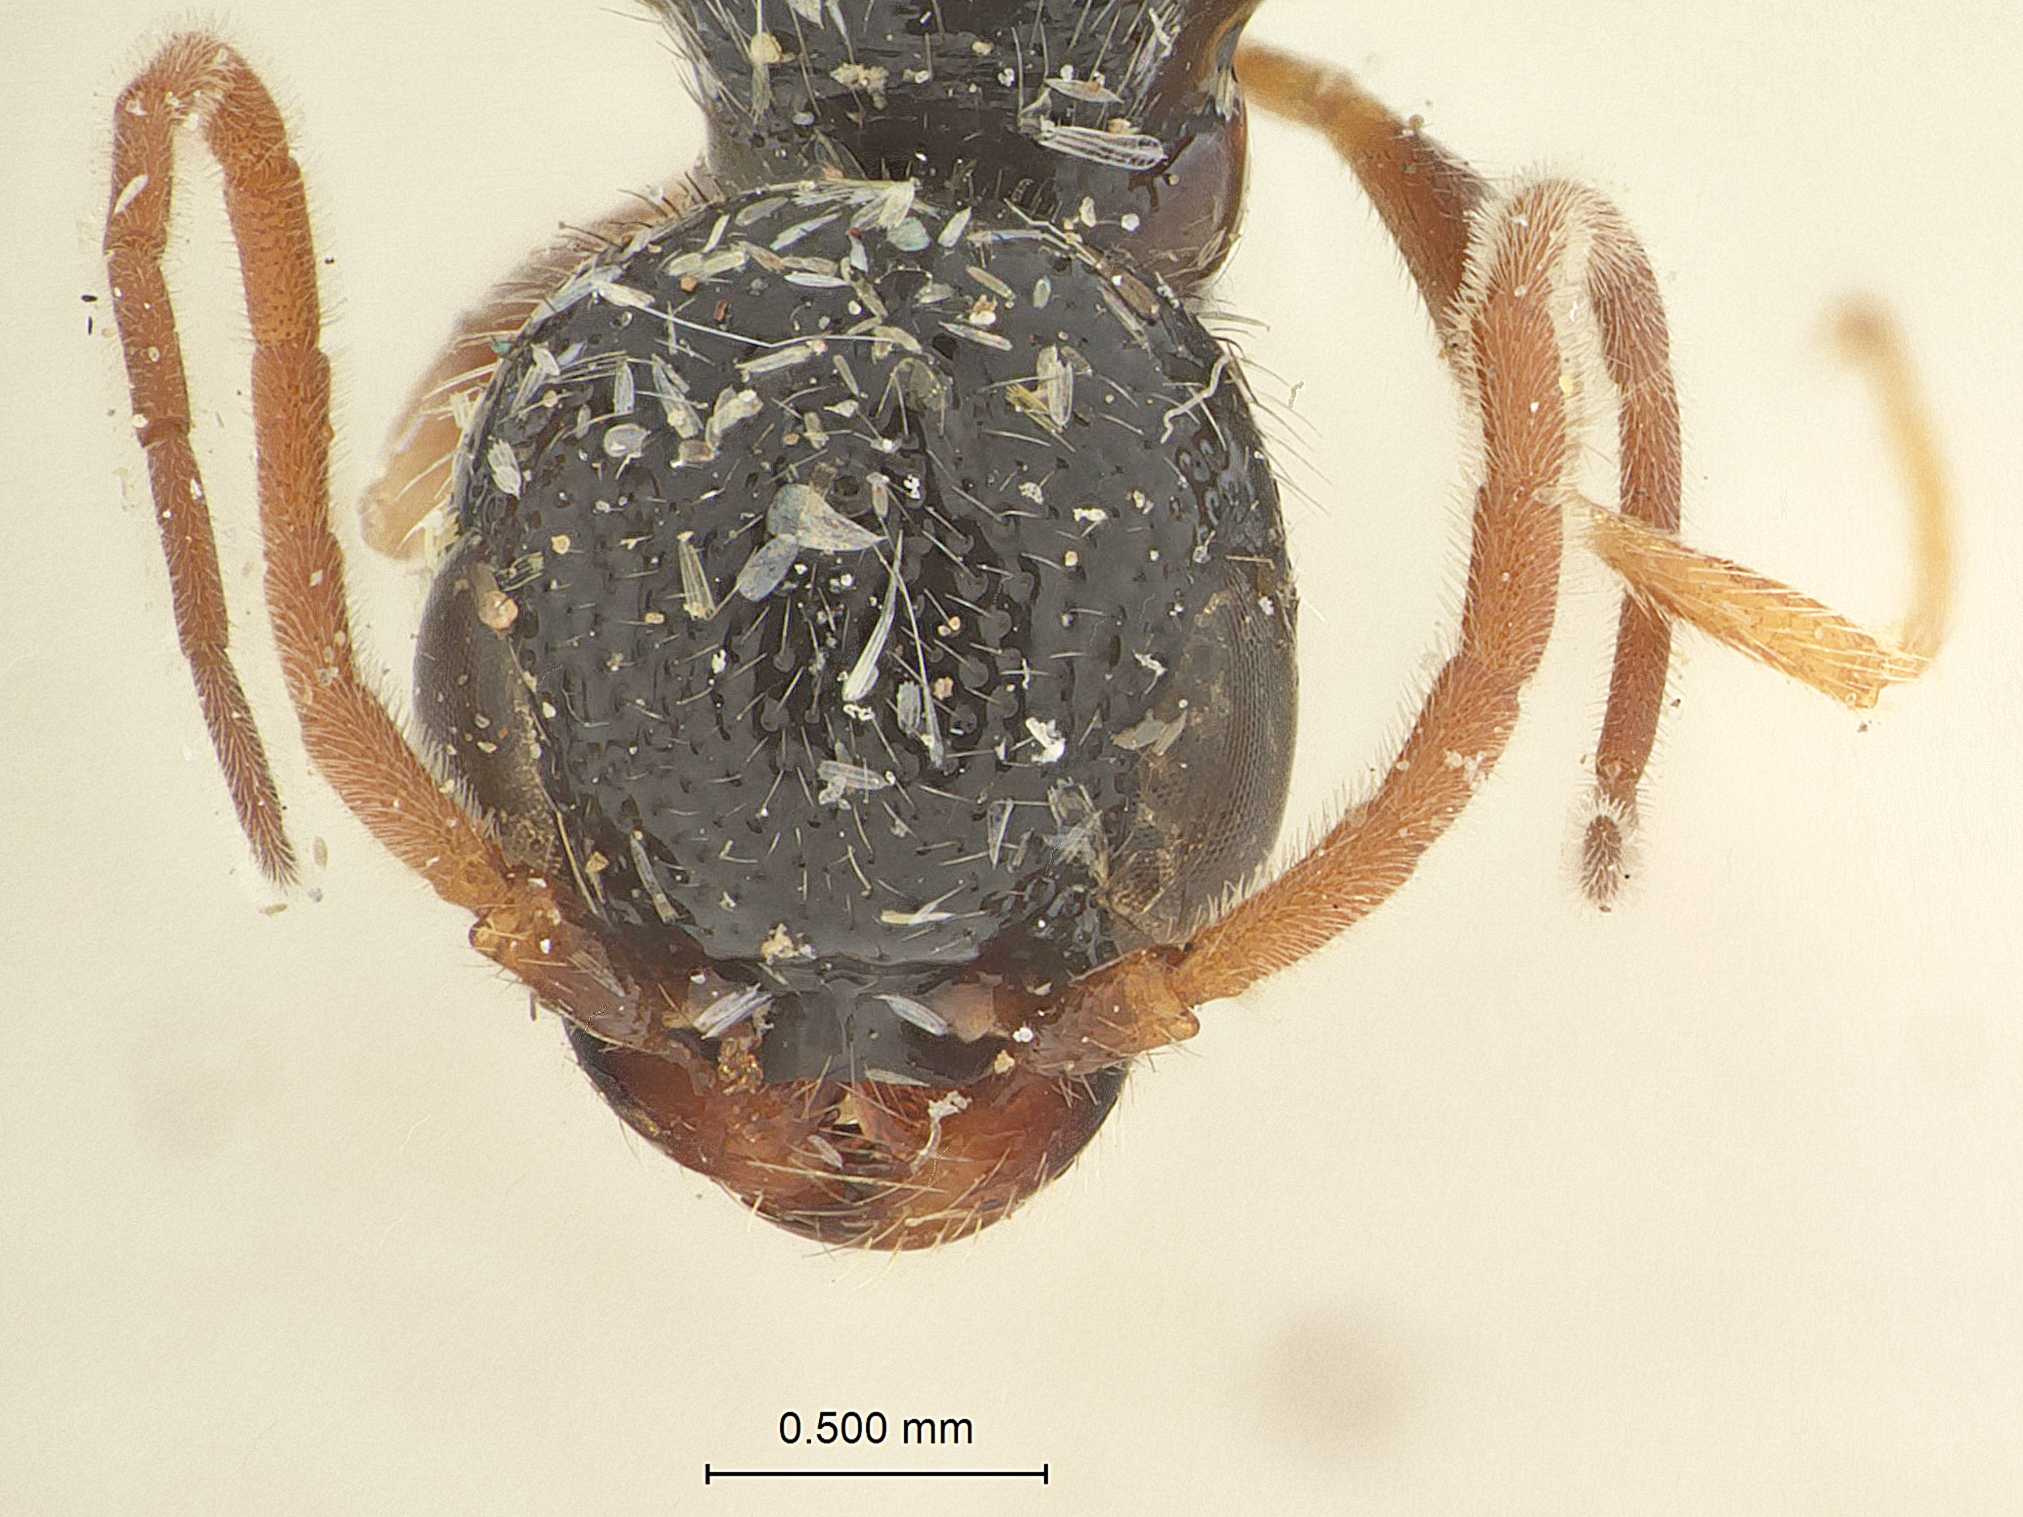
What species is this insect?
Pristocera areolata
